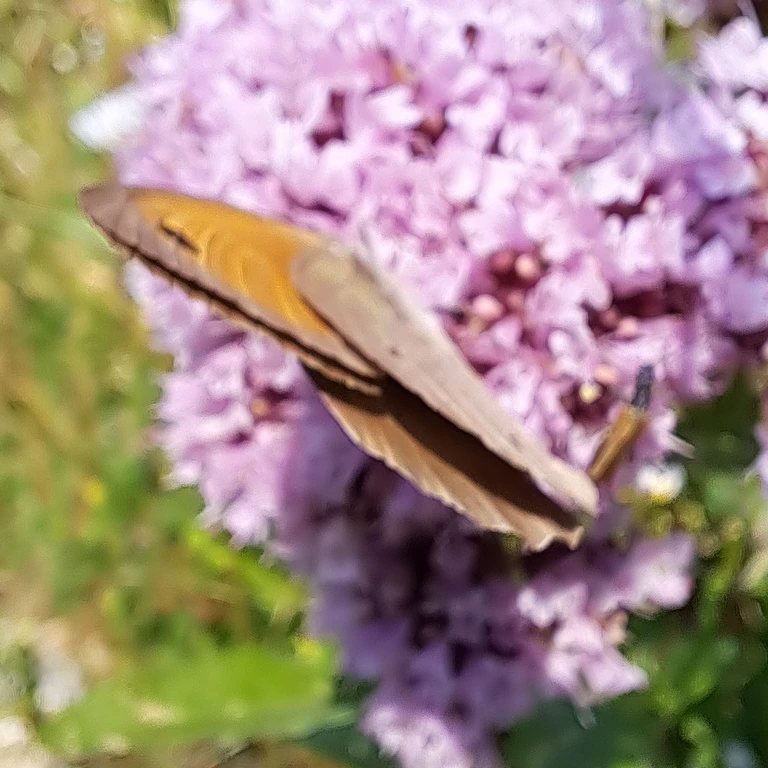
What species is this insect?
Maniola jurtina
